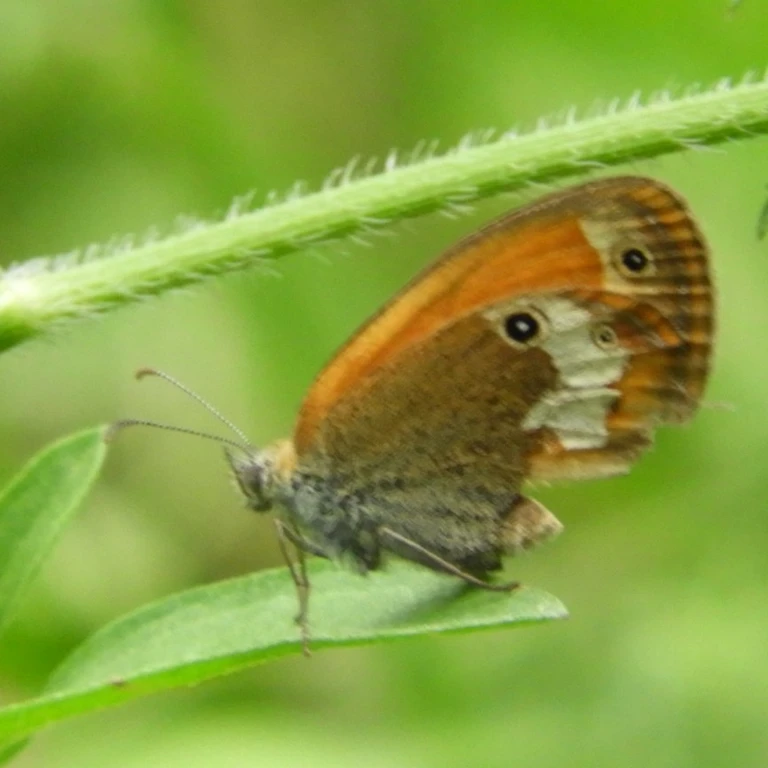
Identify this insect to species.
Coenonympha arcania
